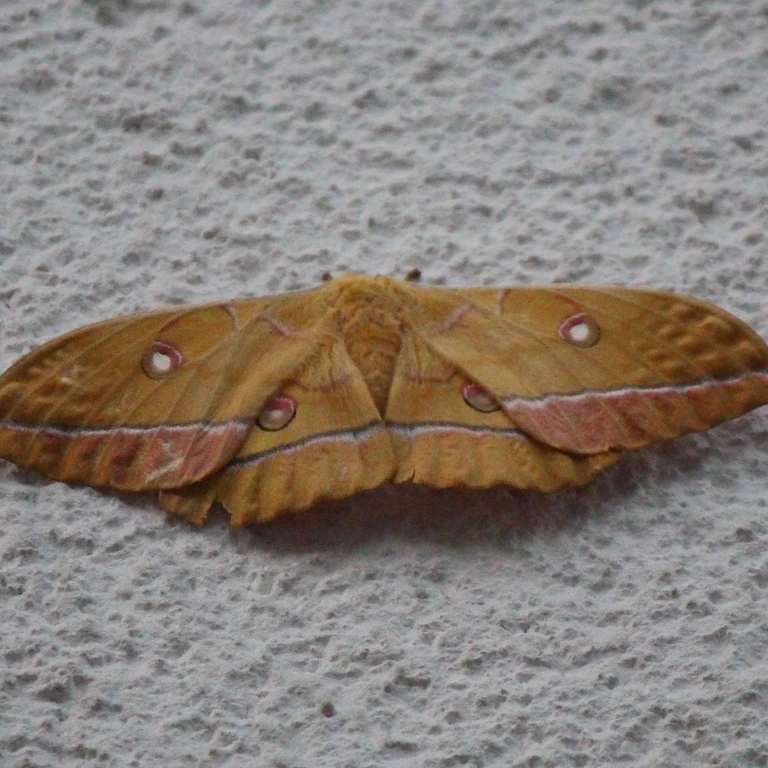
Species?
Antheraea yamamai
